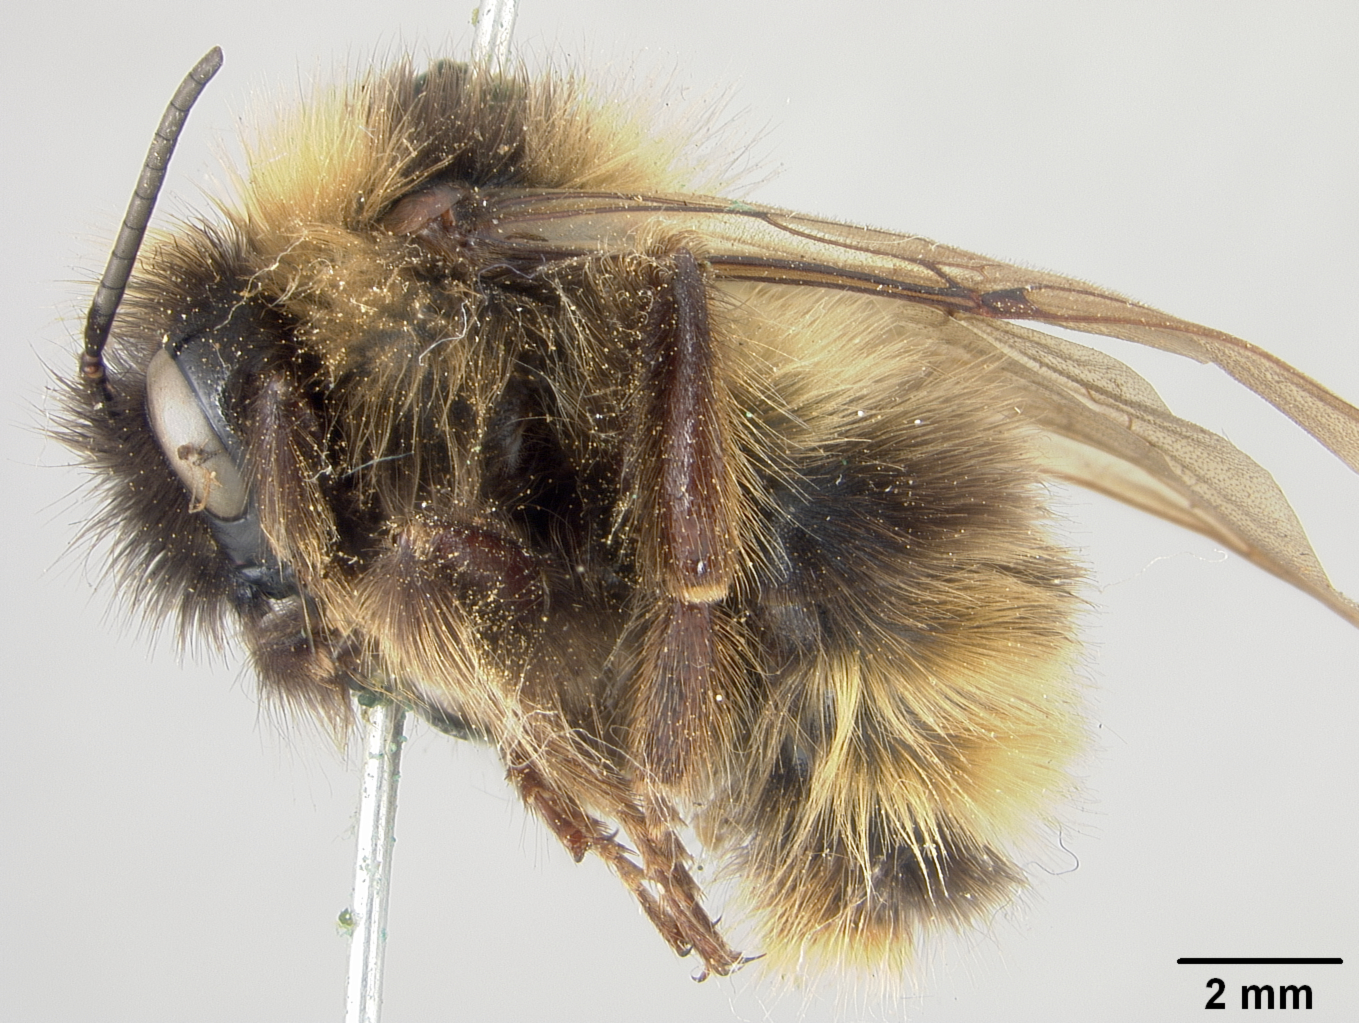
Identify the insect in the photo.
Psithyrus tricolor
